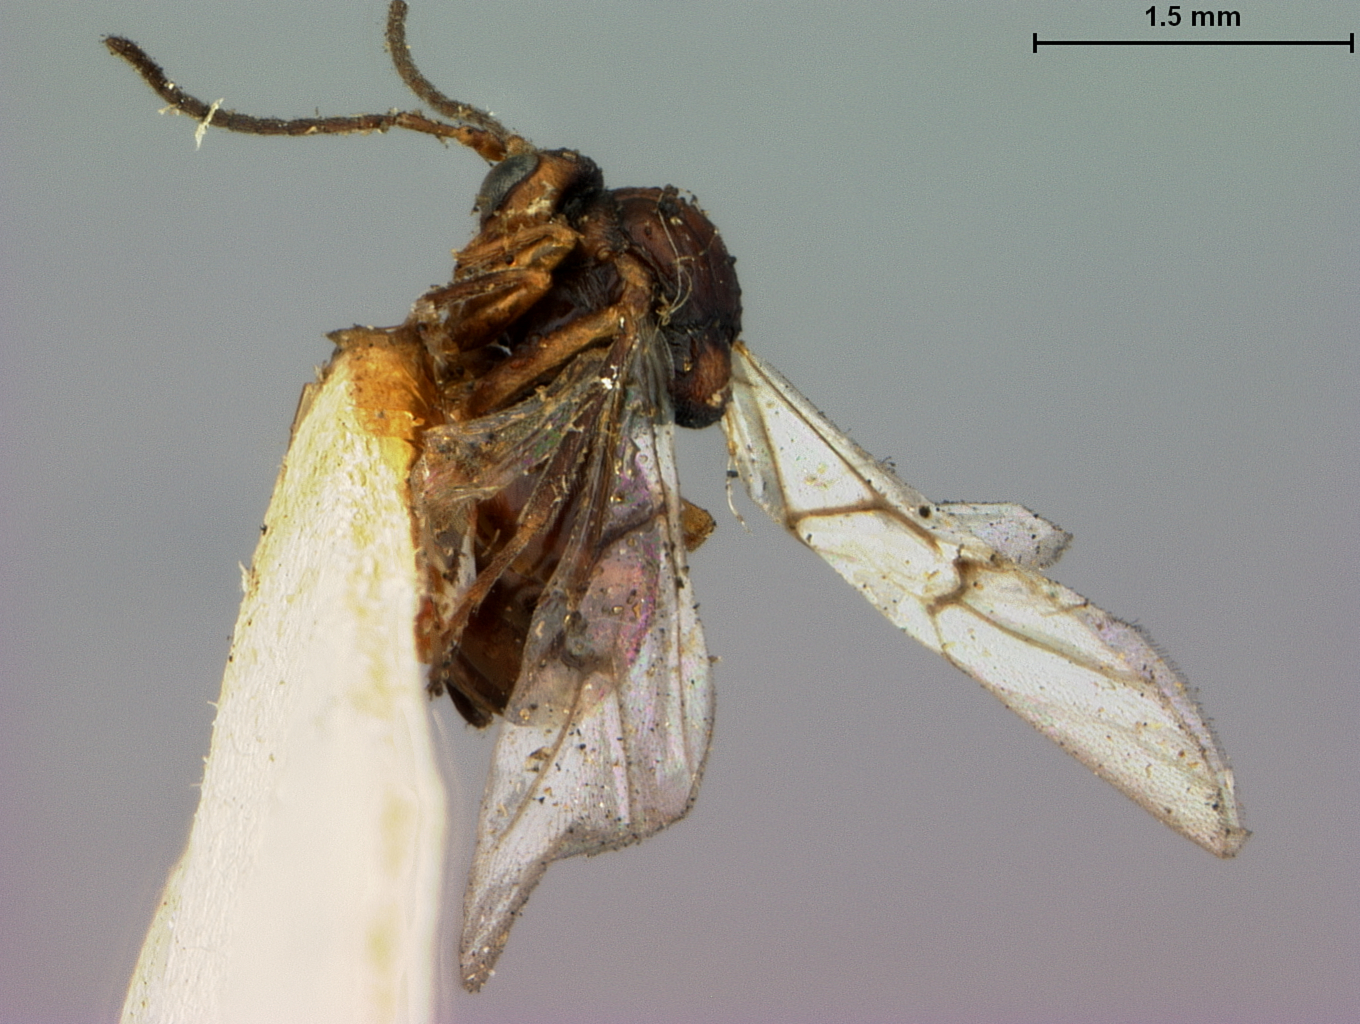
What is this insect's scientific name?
Andricus perplexus
